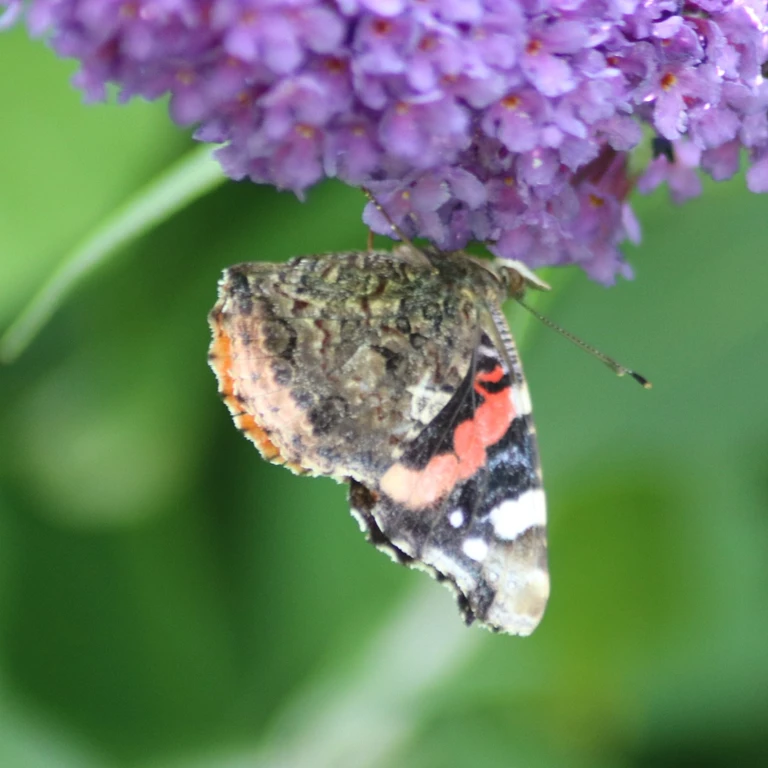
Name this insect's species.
Vanessa atalanta
